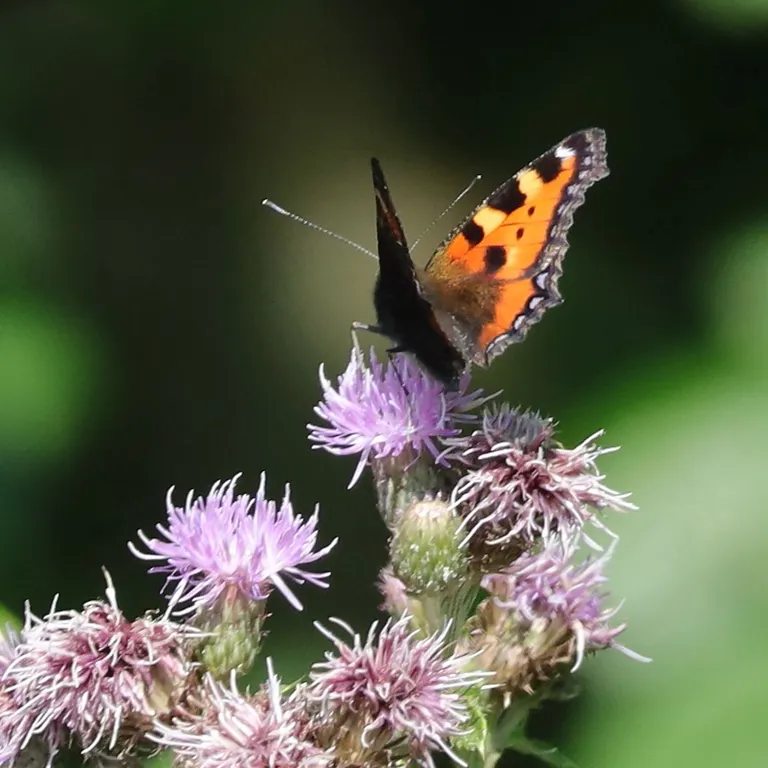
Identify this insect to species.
Aglais urticae
